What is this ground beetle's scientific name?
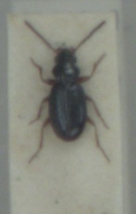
Bembidion gilvipes
